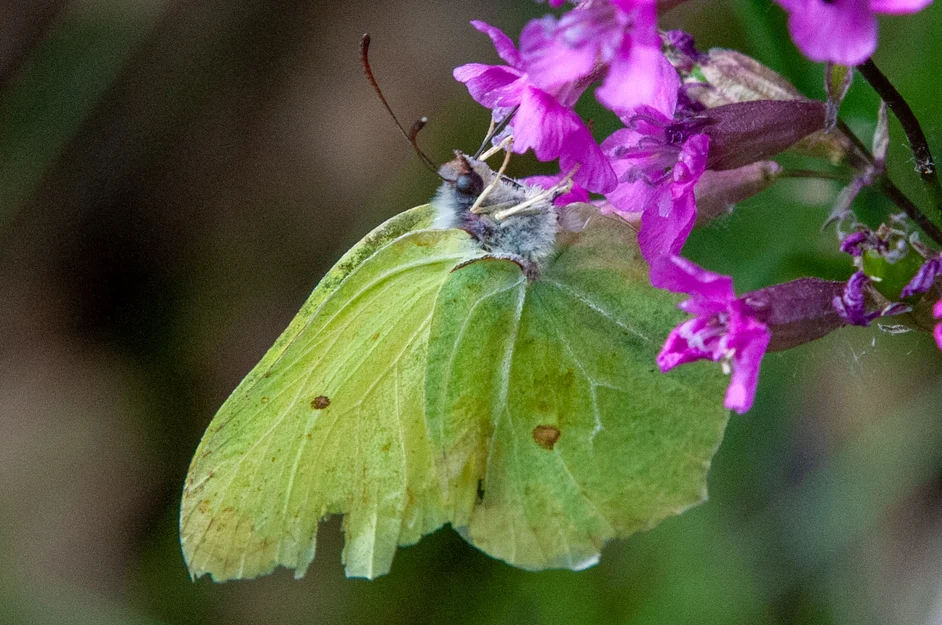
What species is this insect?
Gonepteryx rhamni
